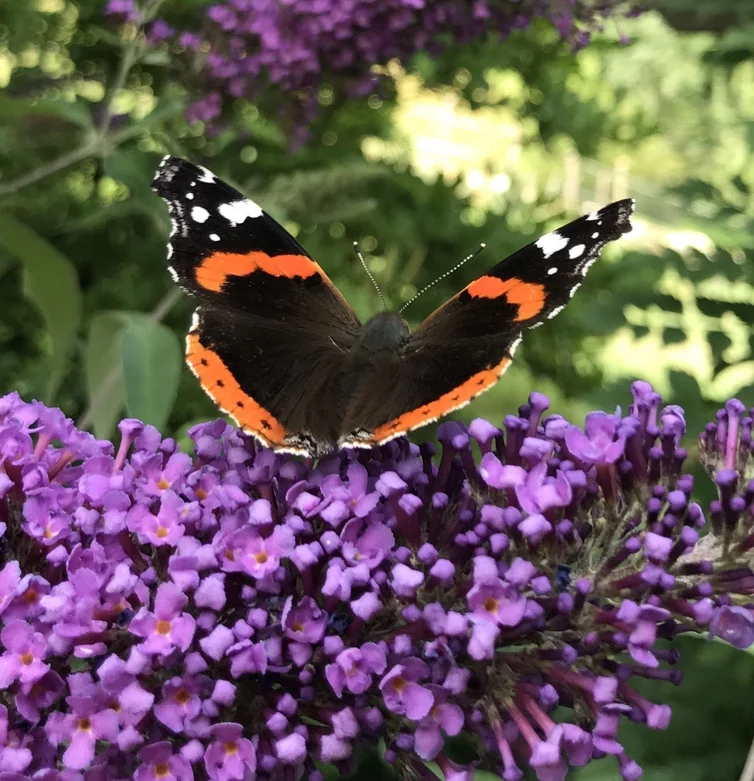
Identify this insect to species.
Vanessa atalanta
